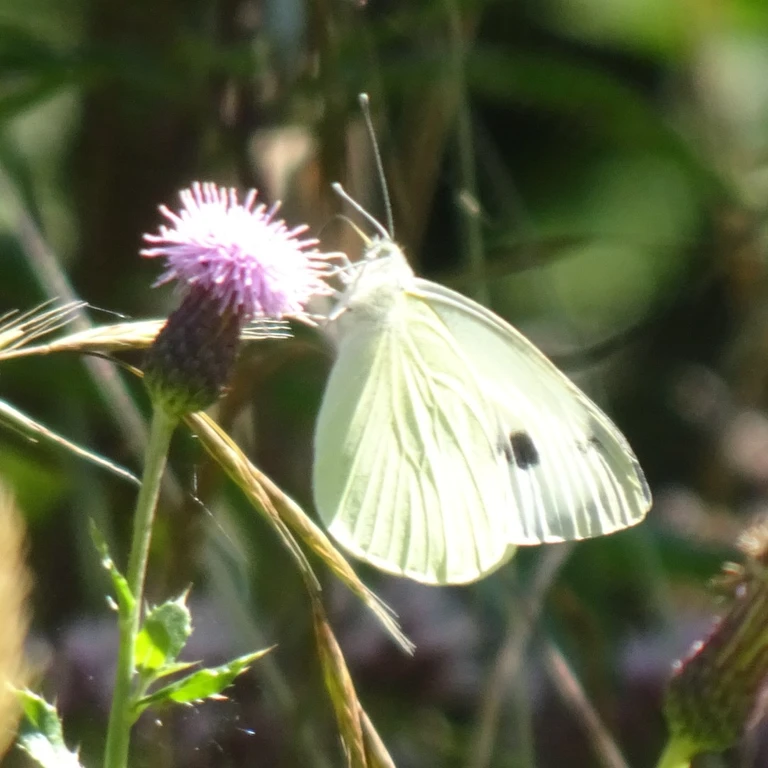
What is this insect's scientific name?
Pieris brassicae
